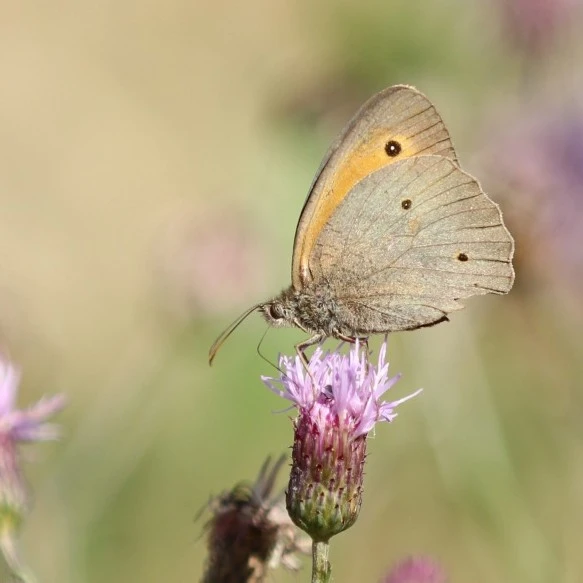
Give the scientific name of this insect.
Maniola jurtina
